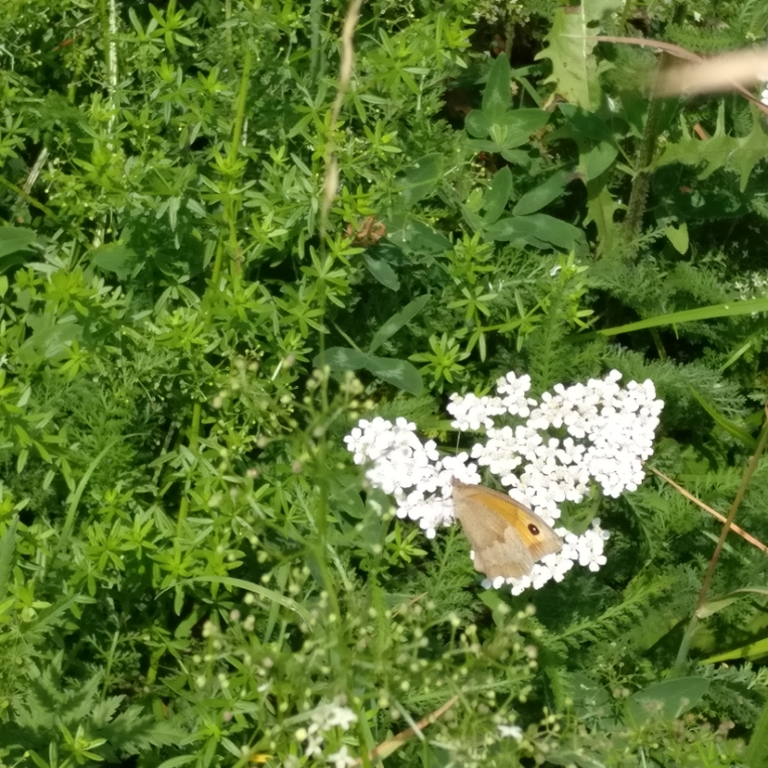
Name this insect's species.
Maniola jurtina
